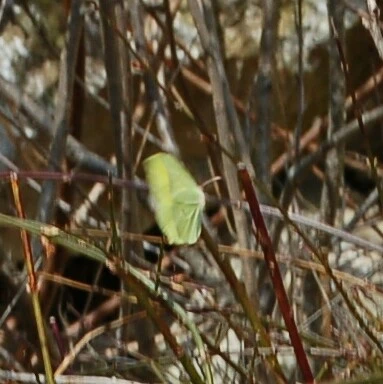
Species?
Gonepteryx rhamni
